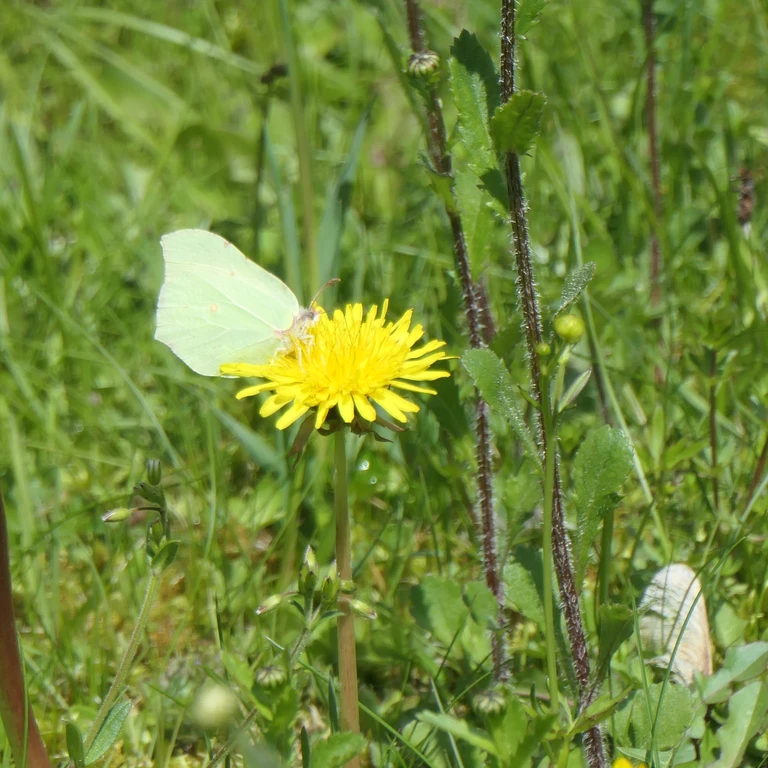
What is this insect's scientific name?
Gonepteryx rhamni
